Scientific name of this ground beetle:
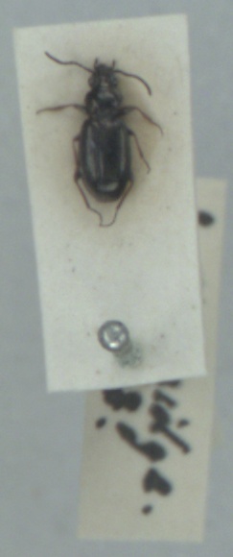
Bembidion lampros
